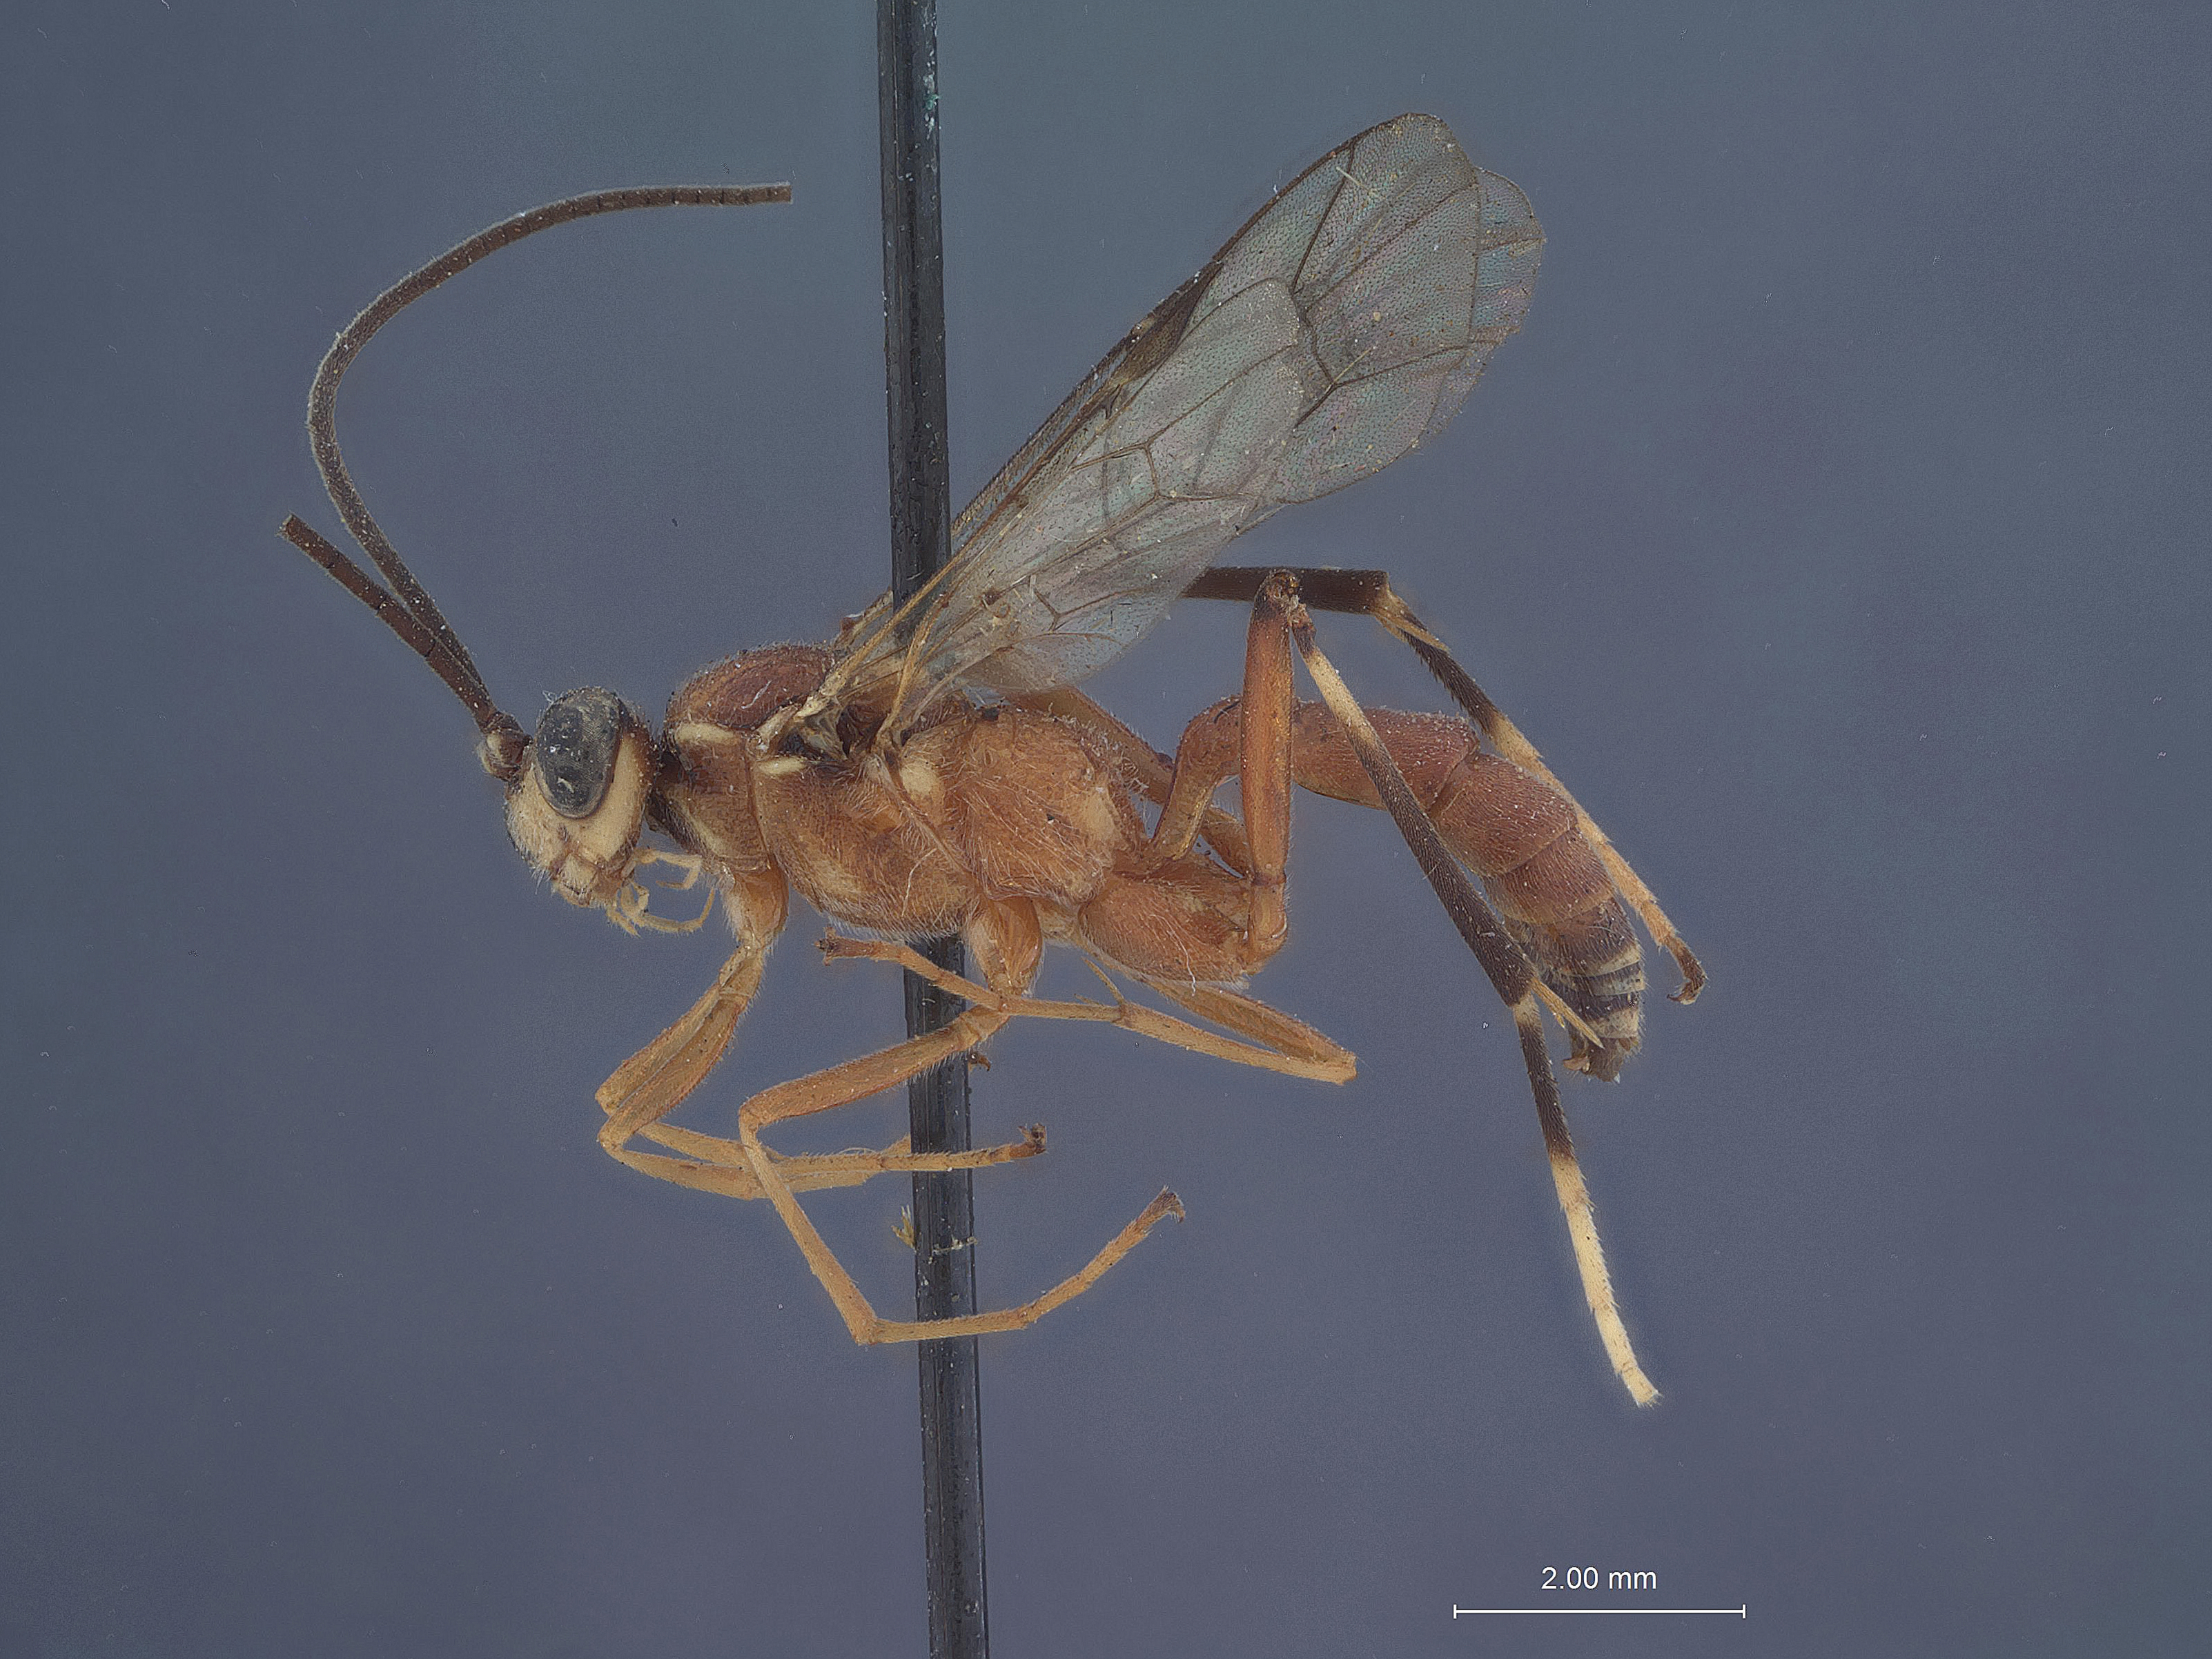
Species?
Eruga rufa
